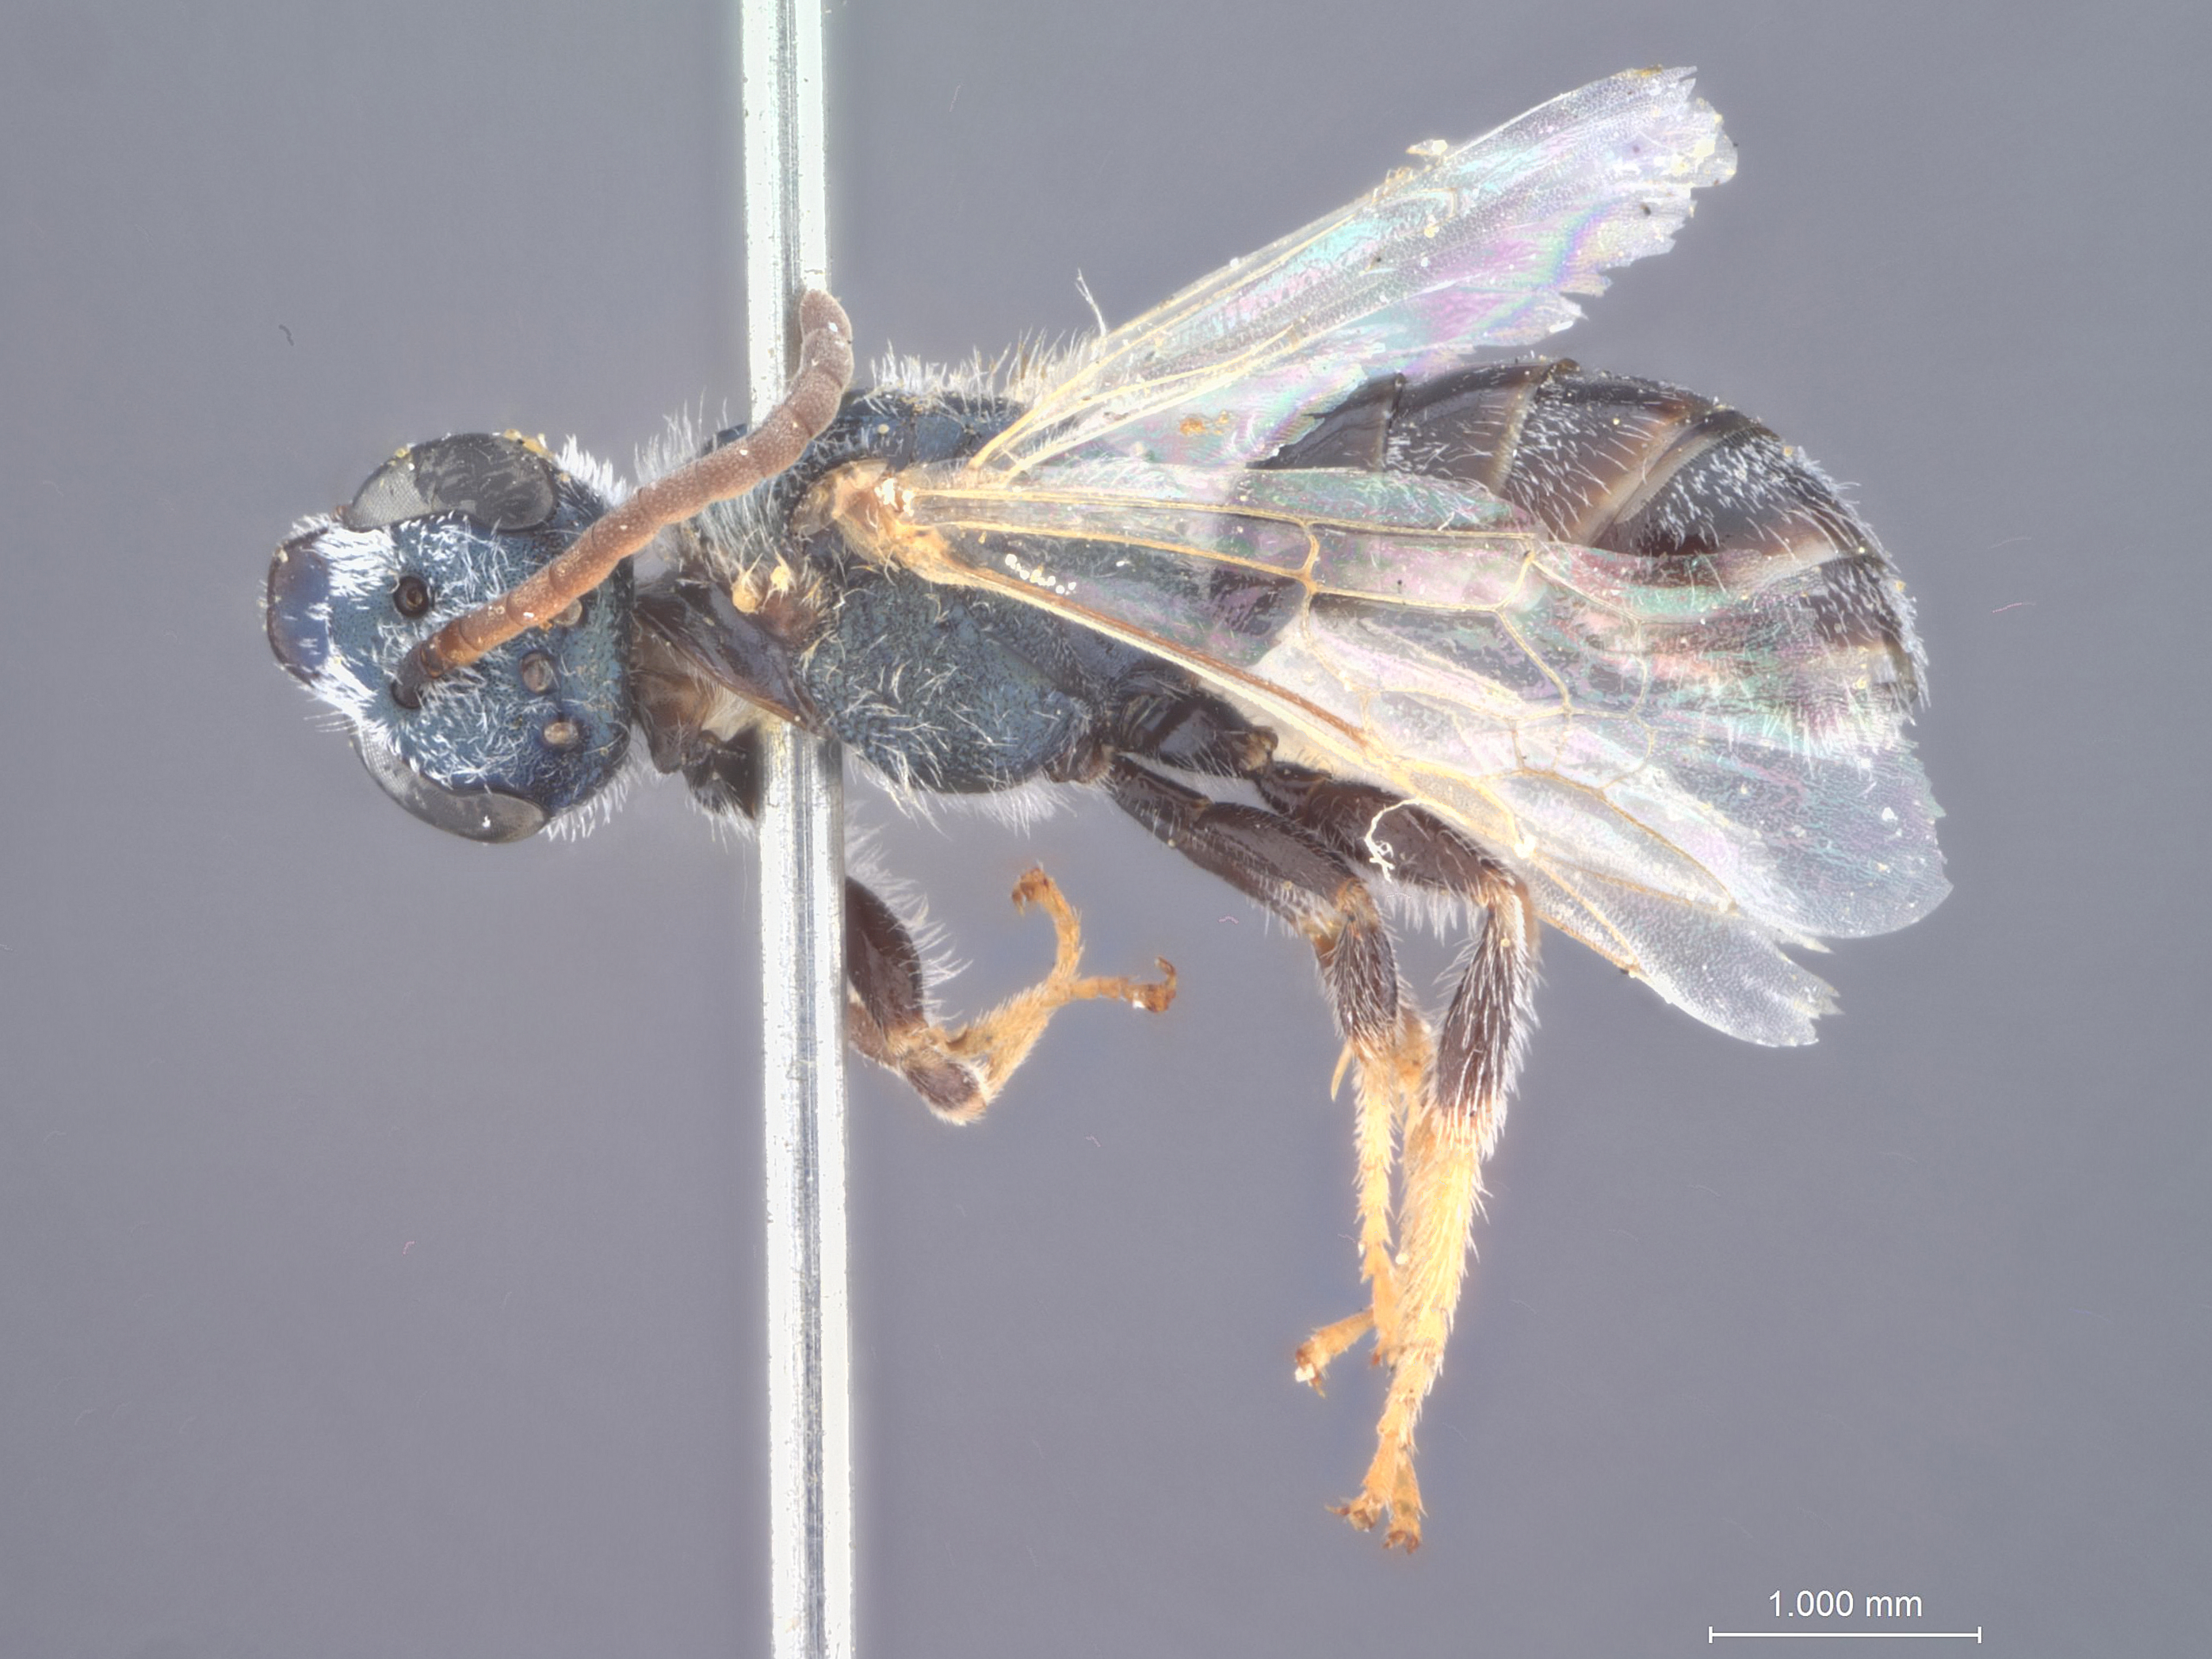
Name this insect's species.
Halictus lactineus
